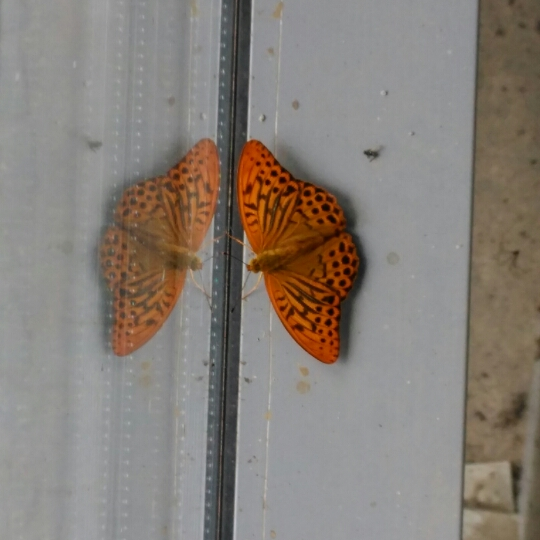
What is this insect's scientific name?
Argynnis paphia
